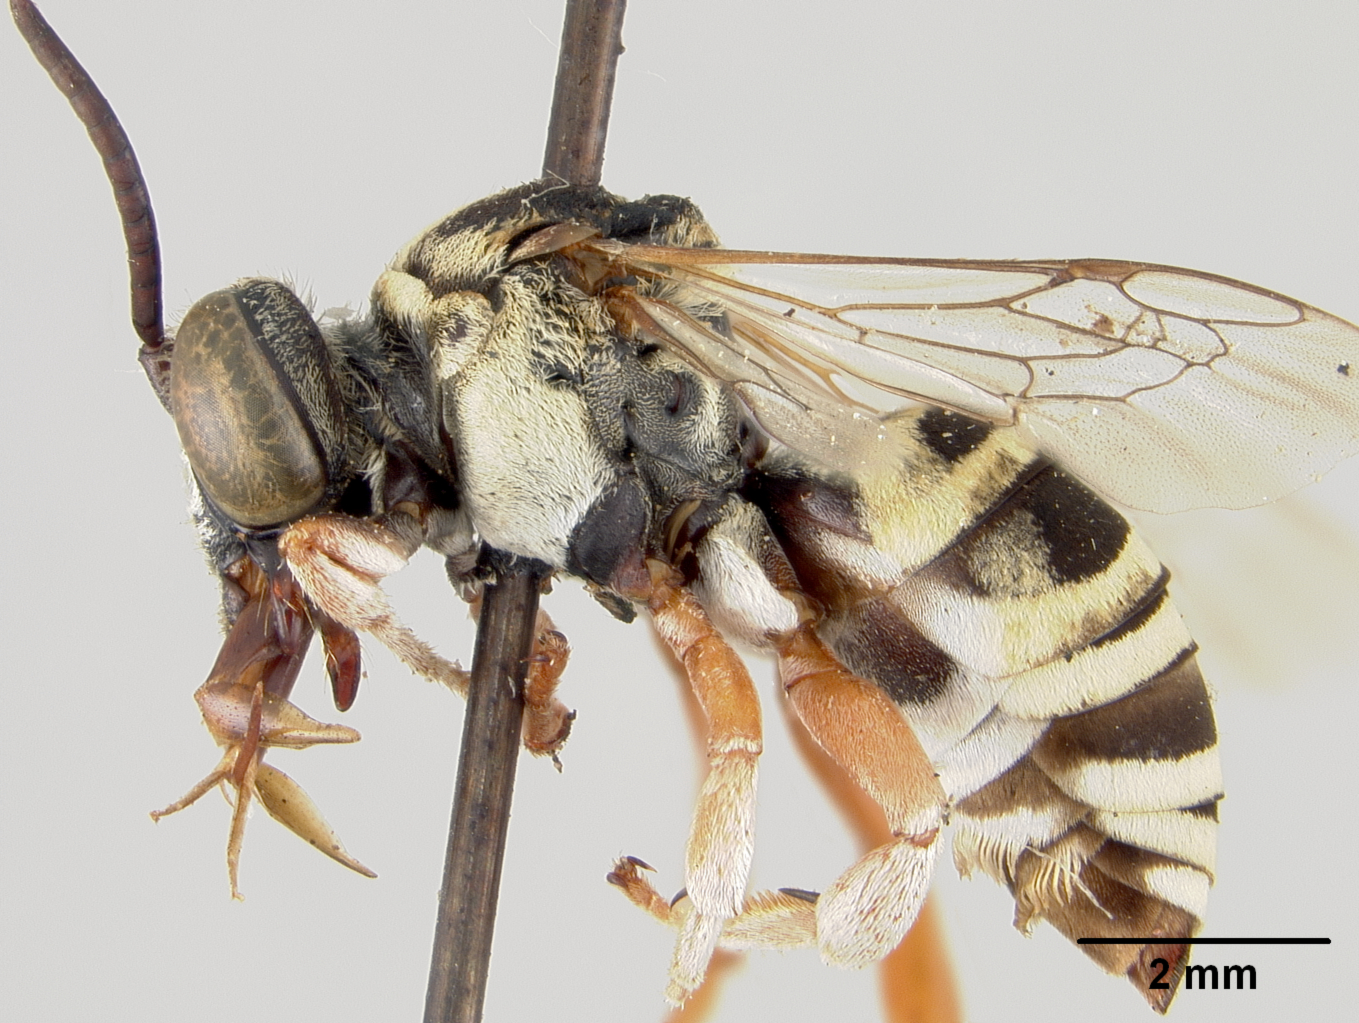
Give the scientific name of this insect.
Triepeolus townsendi
